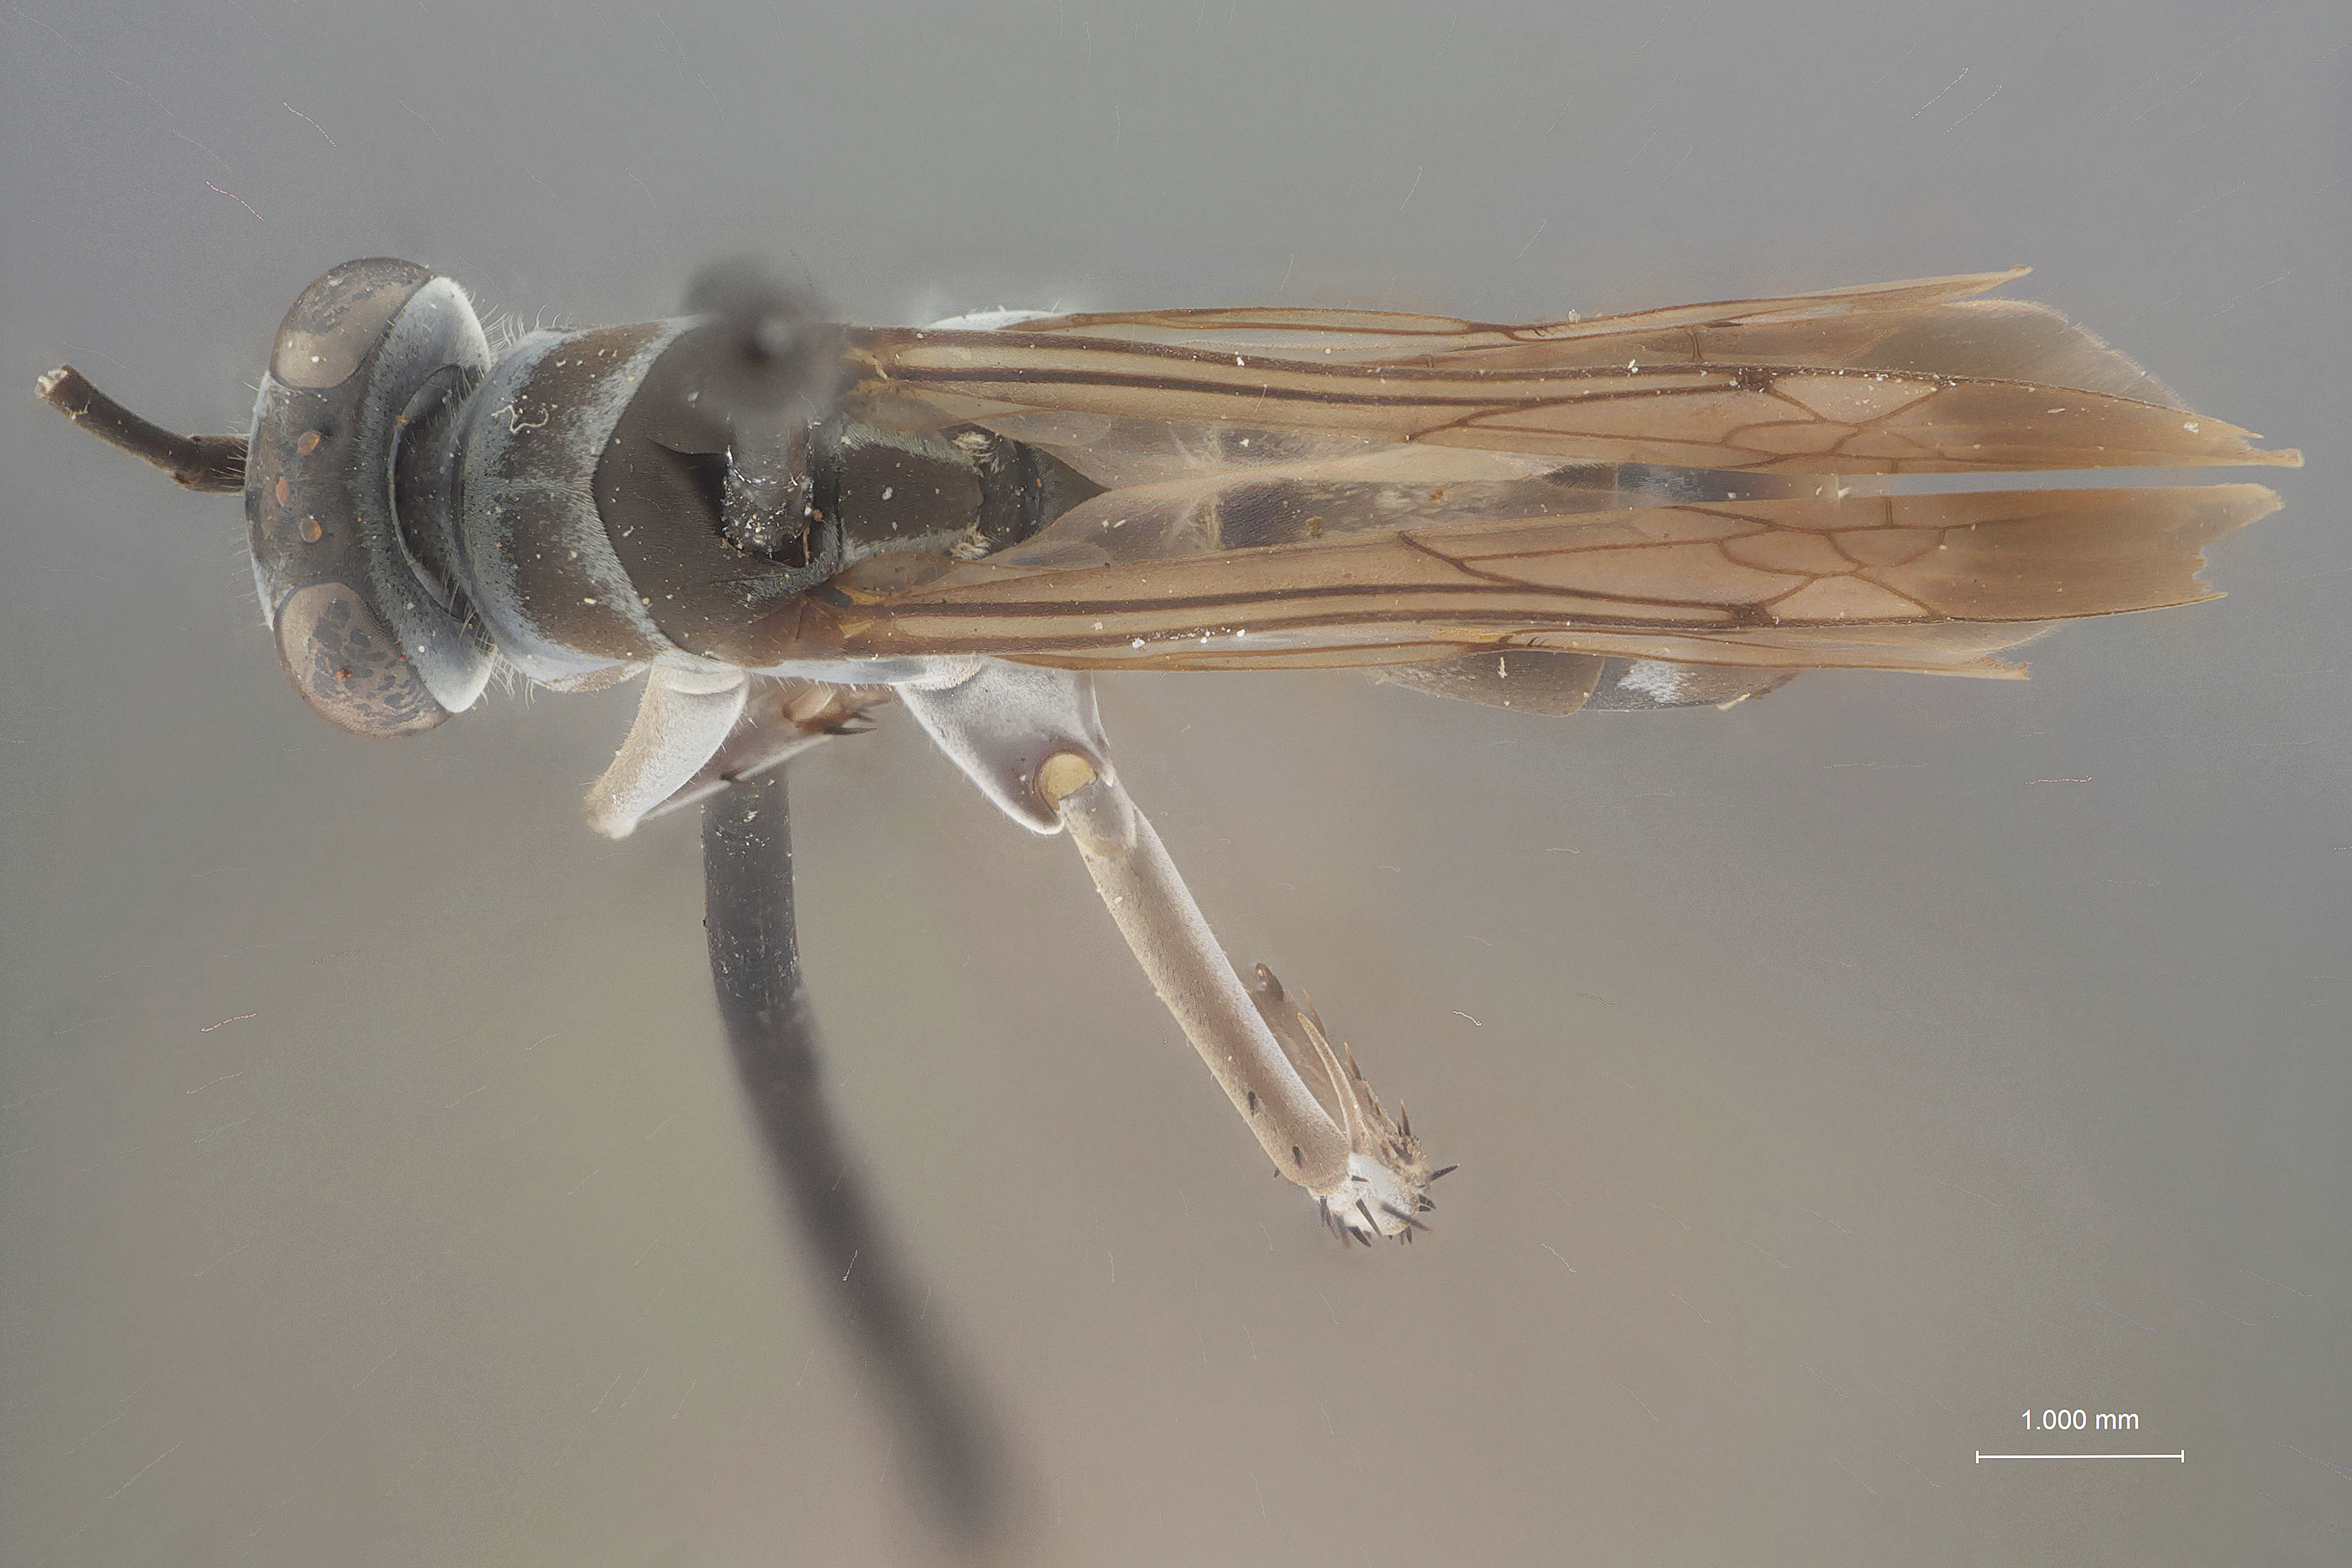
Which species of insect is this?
Episyron smithi
